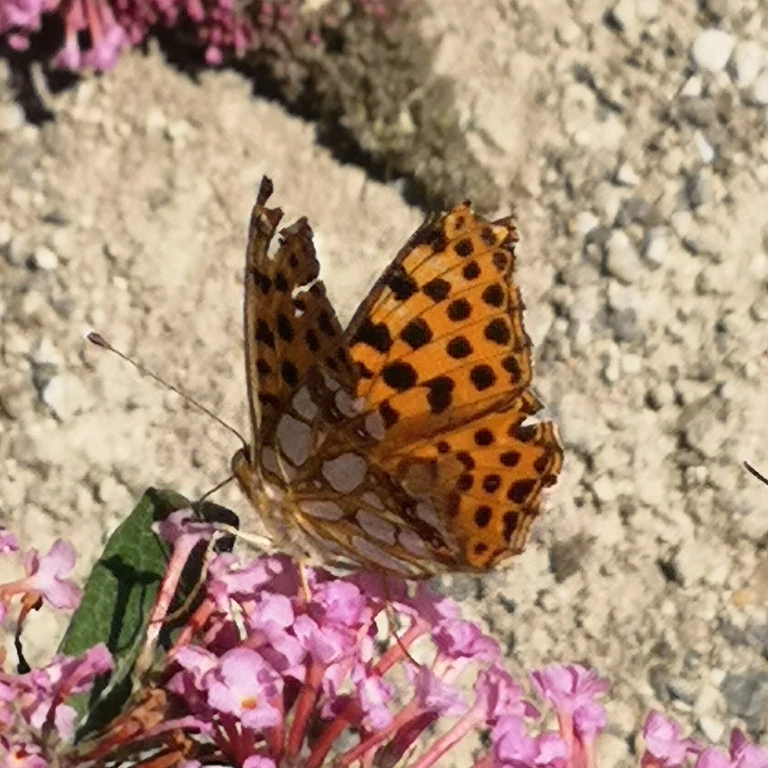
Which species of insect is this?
Issoria lathonia
